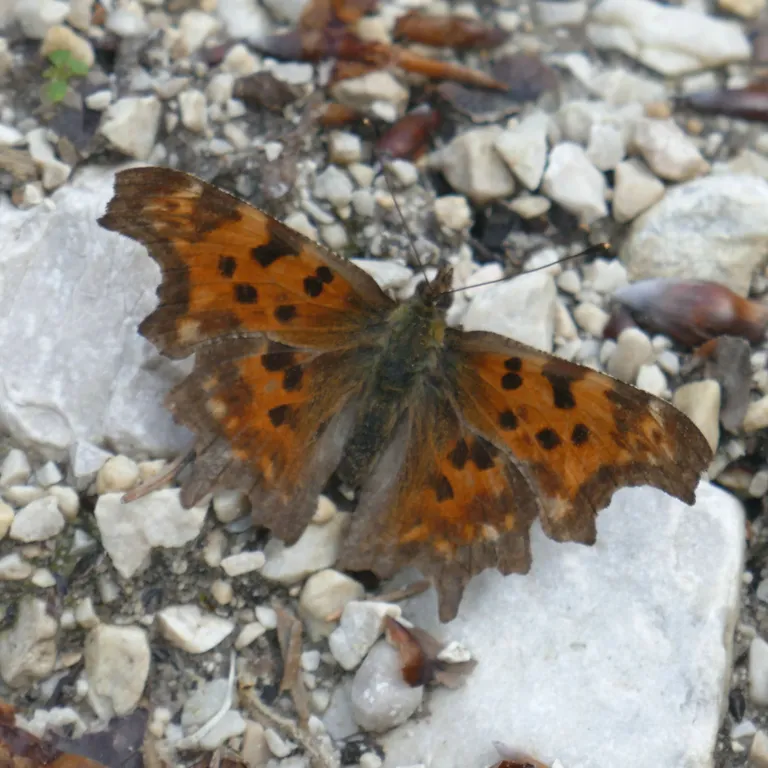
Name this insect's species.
Polygonia c-album
